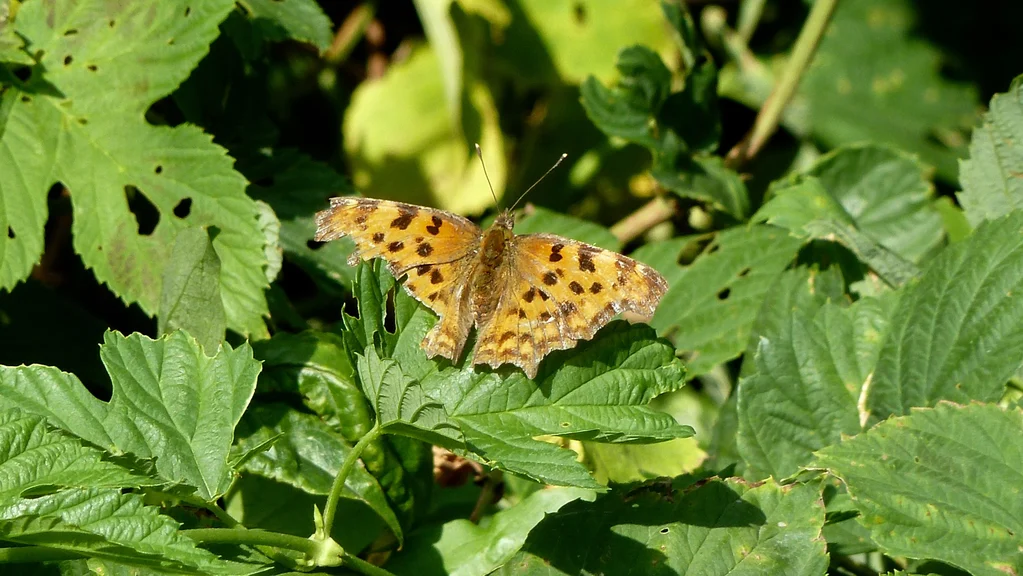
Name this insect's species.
Polygonia c-album
